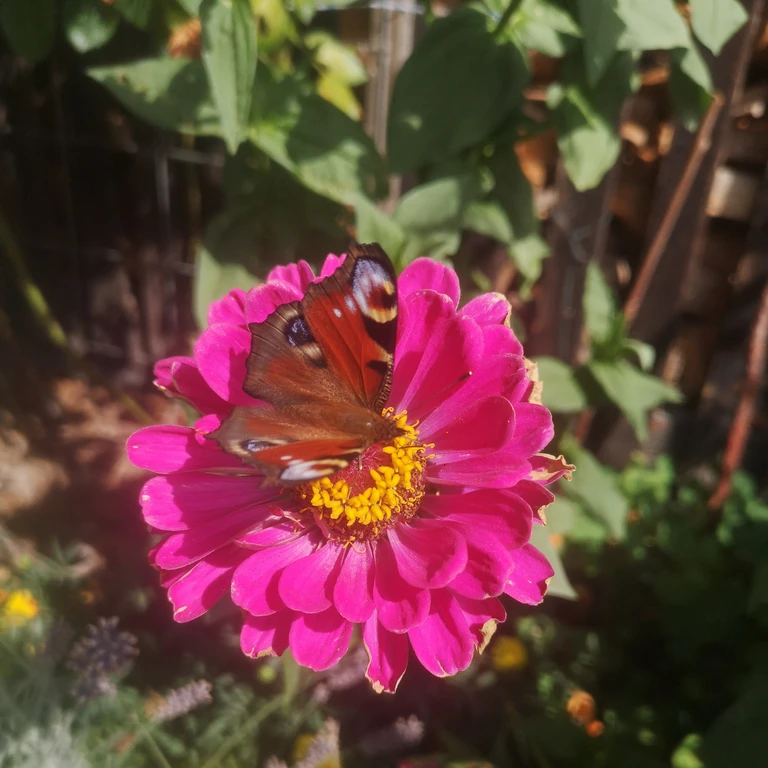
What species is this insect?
Aglais io
